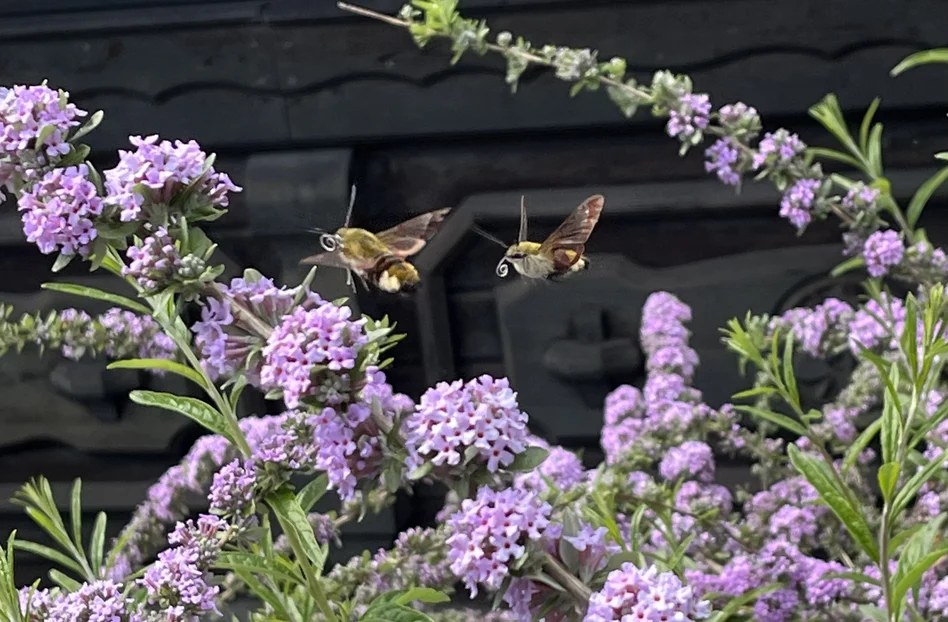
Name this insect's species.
Hemaris fuciformis
